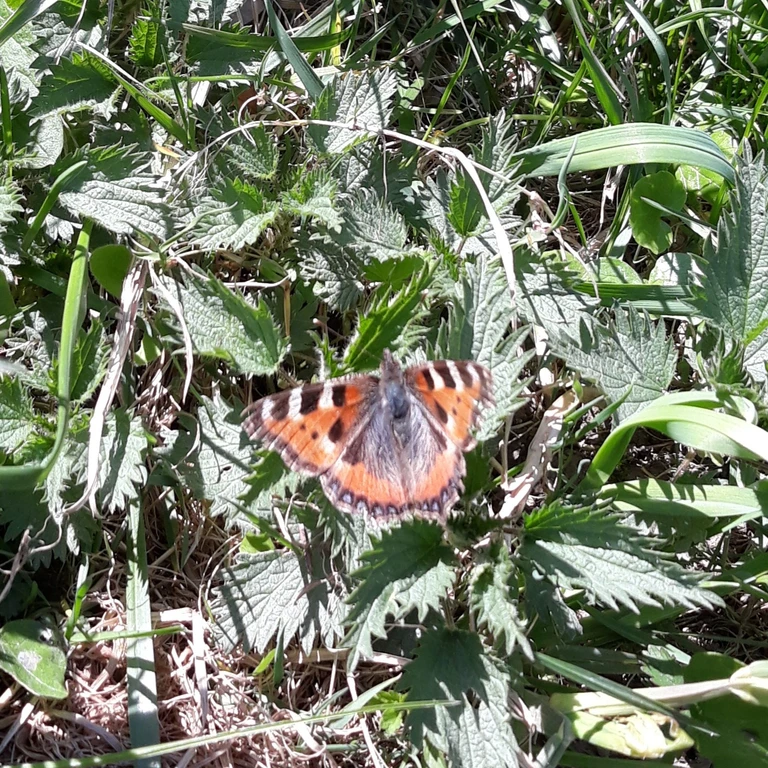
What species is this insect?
Aglais urticae
